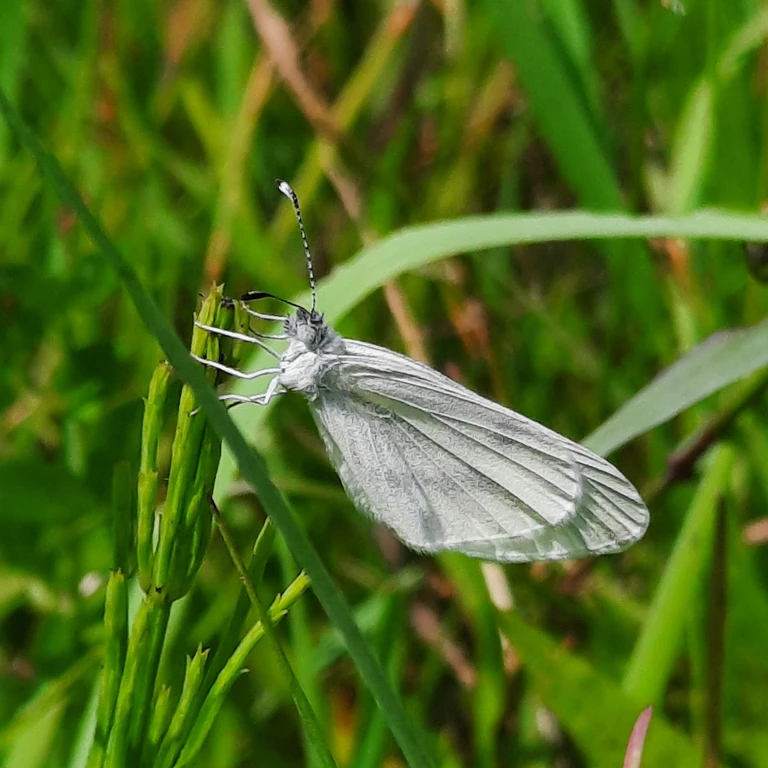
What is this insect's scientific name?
Leptidea sinapis/juvernica
